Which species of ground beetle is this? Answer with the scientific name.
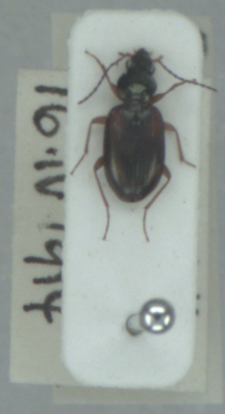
Bembidion tetracolum
